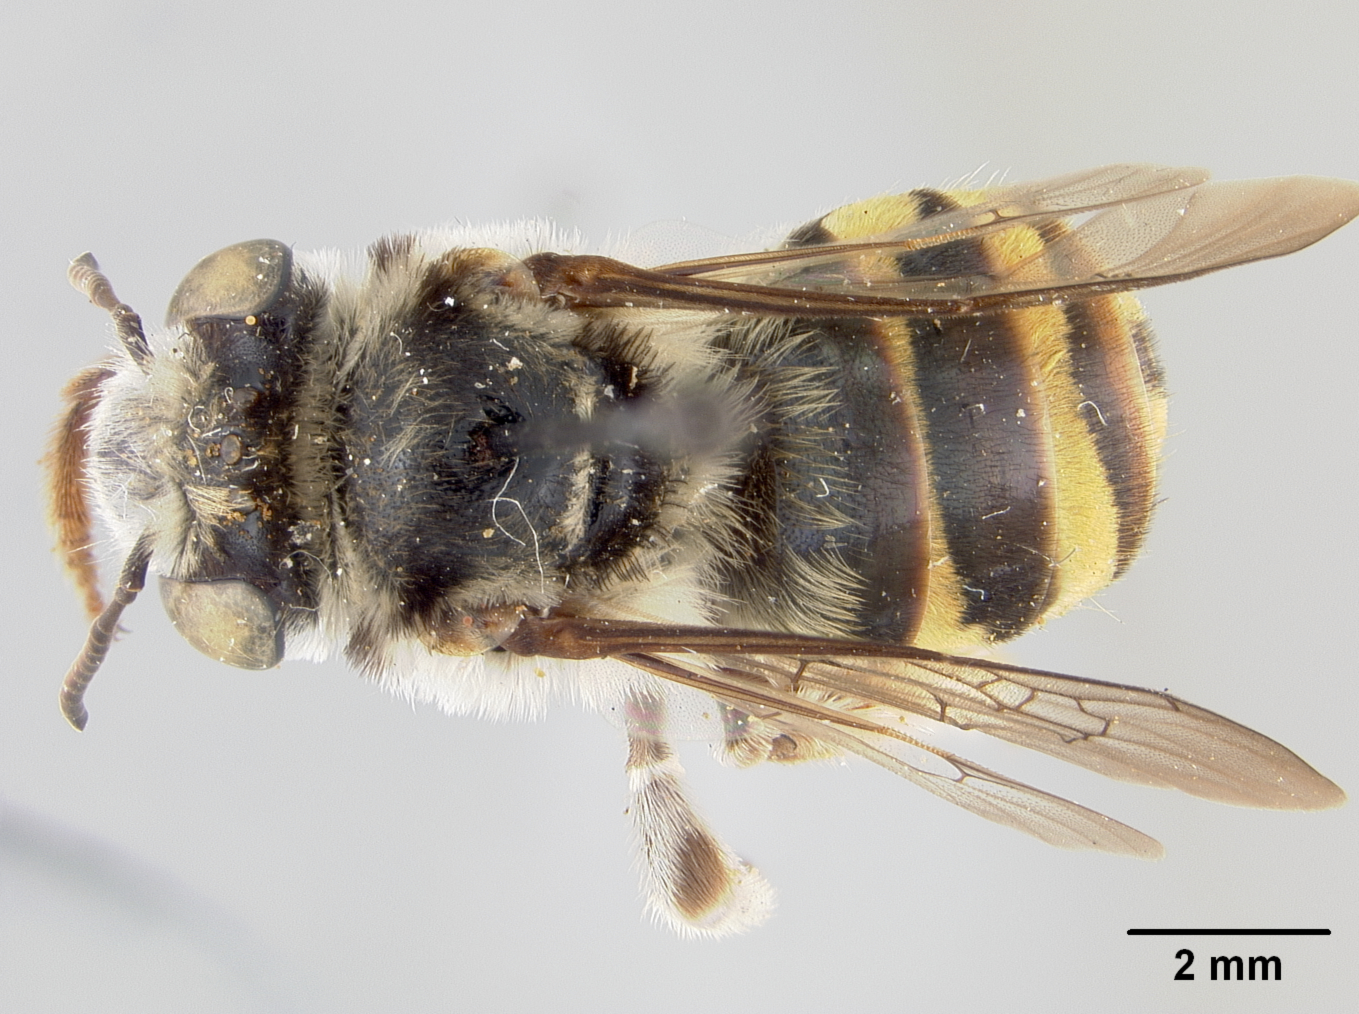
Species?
Florilegus pavoninus
